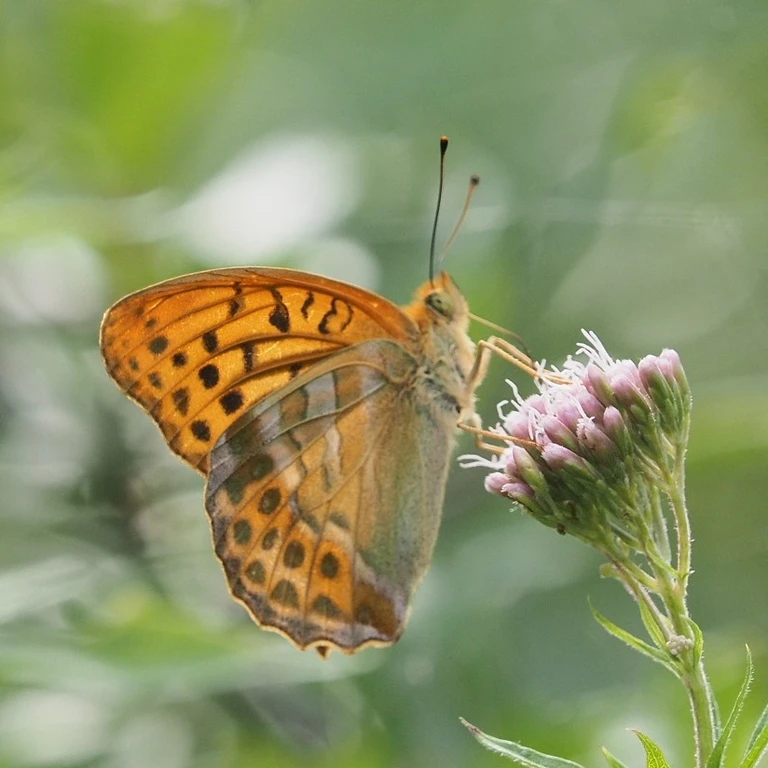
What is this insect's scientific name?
Argynnis paphia
